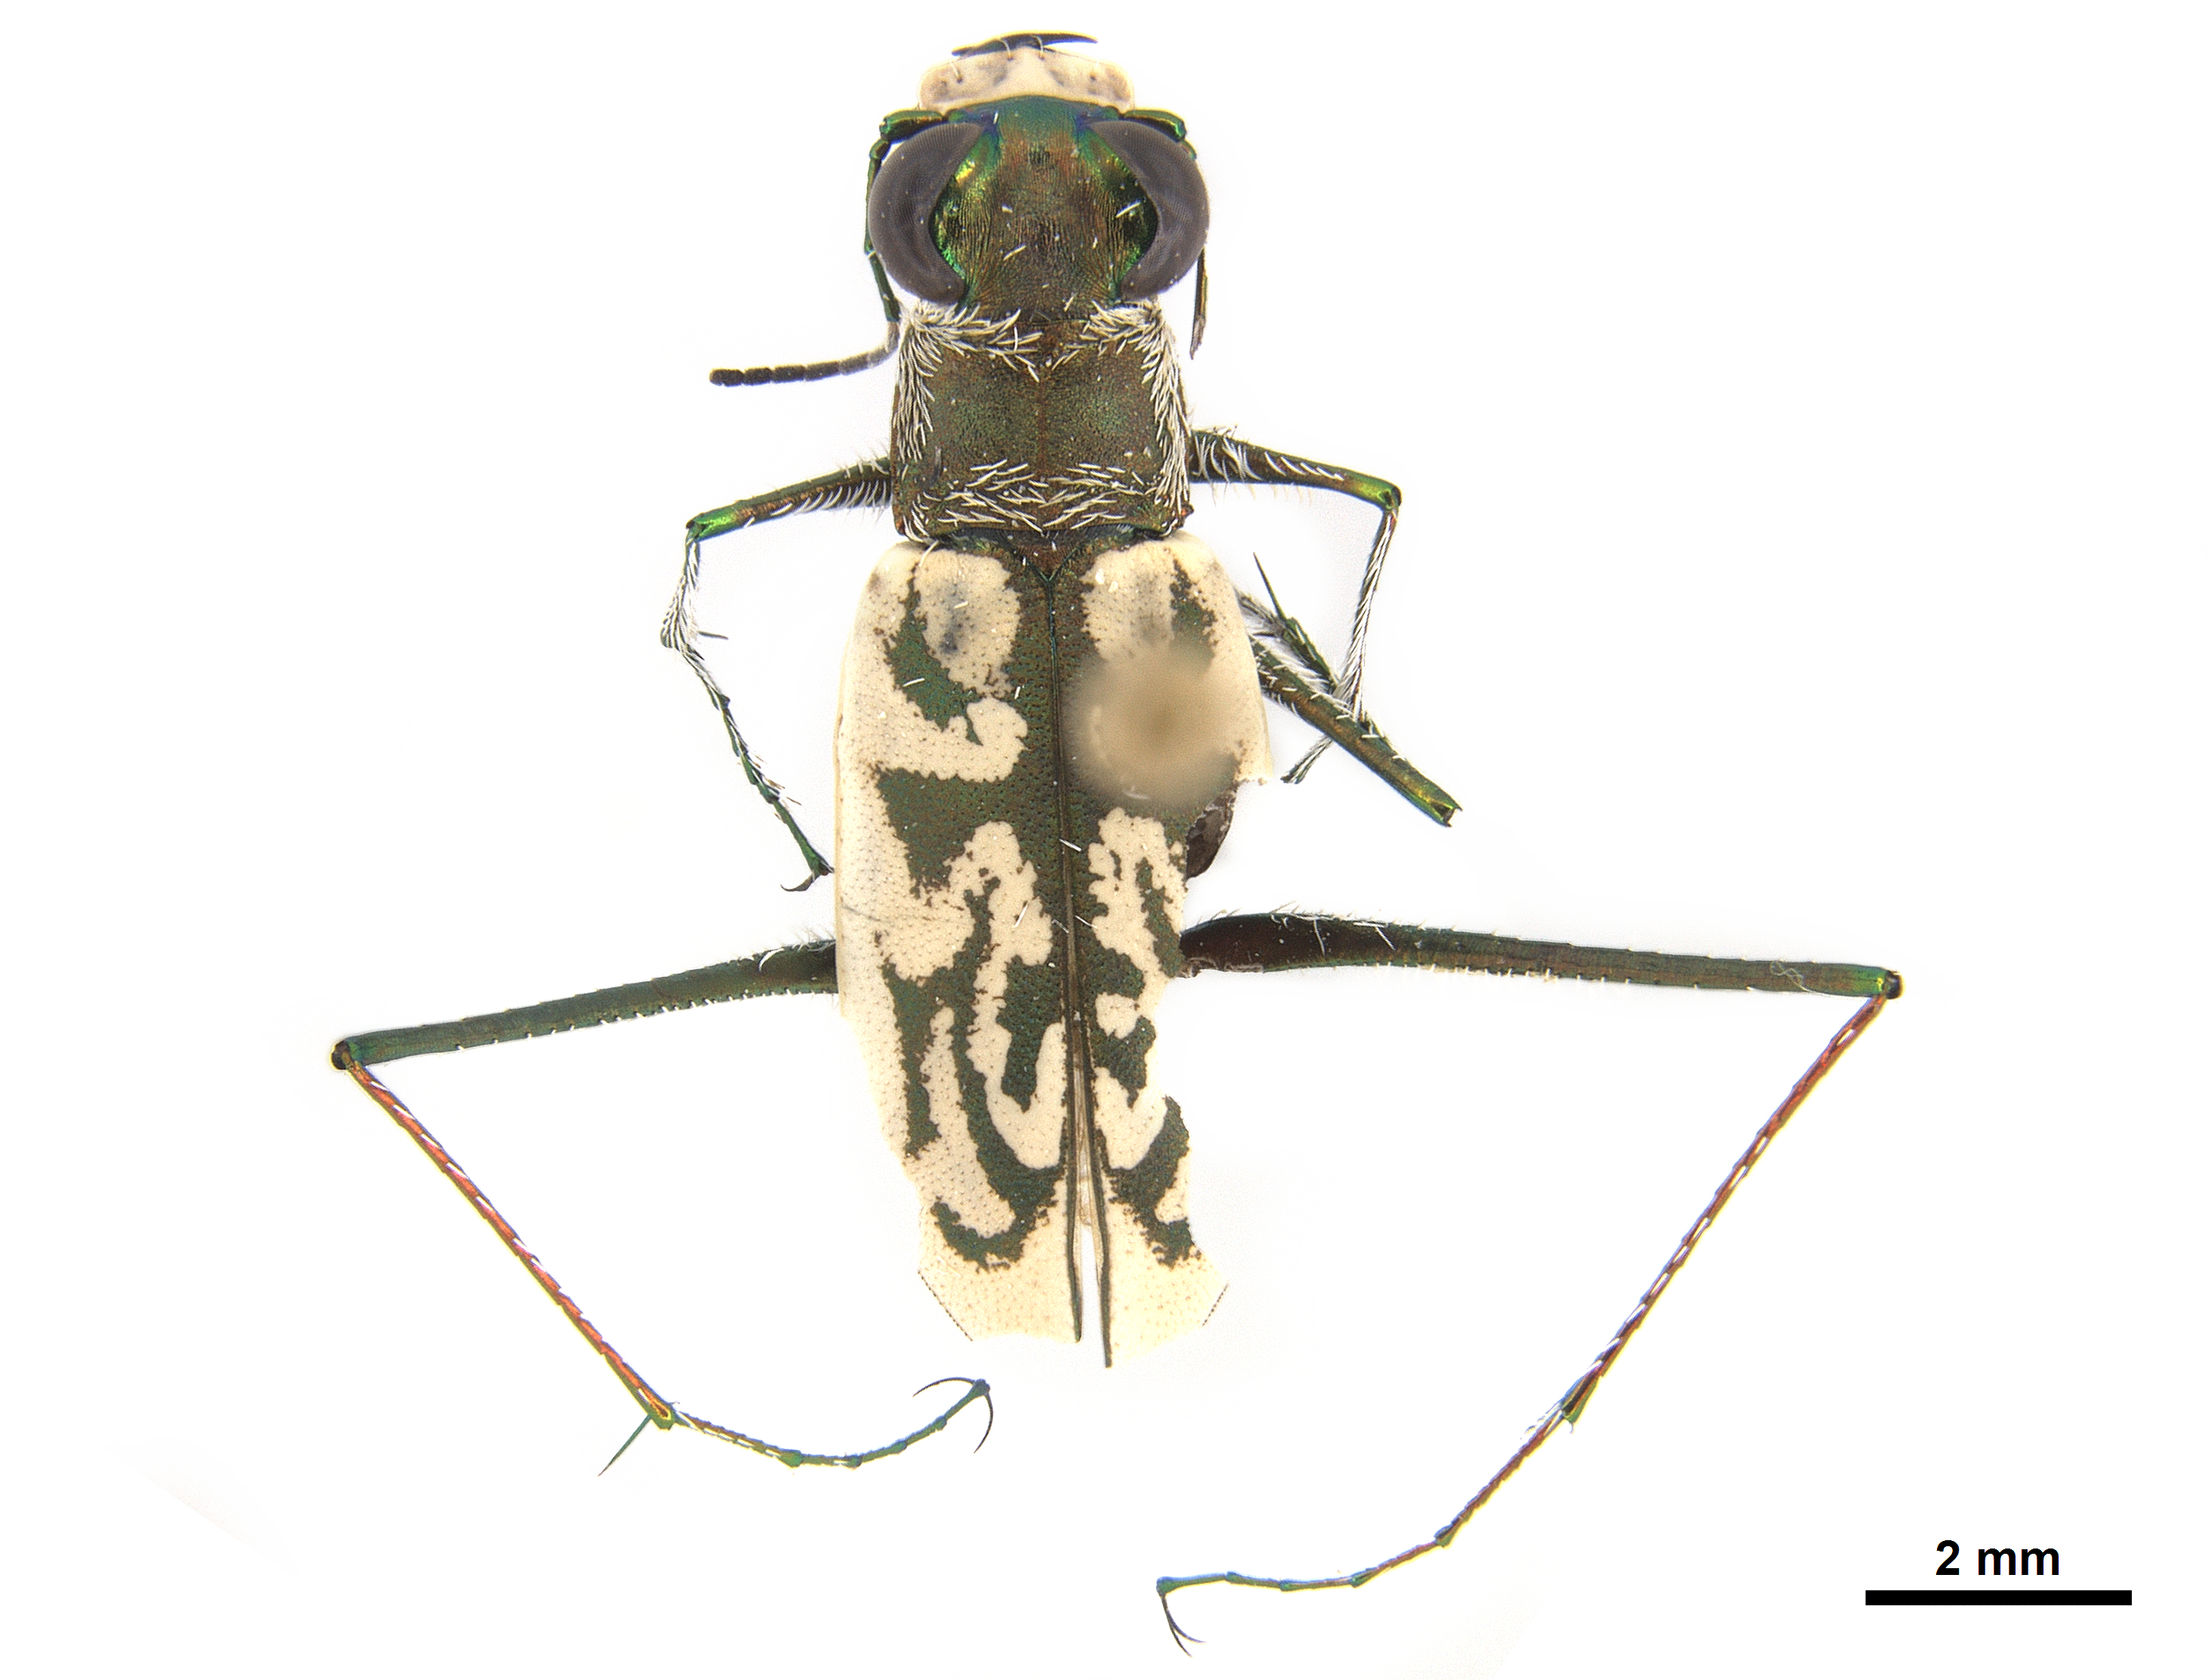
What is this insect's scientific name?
Opilidia graphiptera
